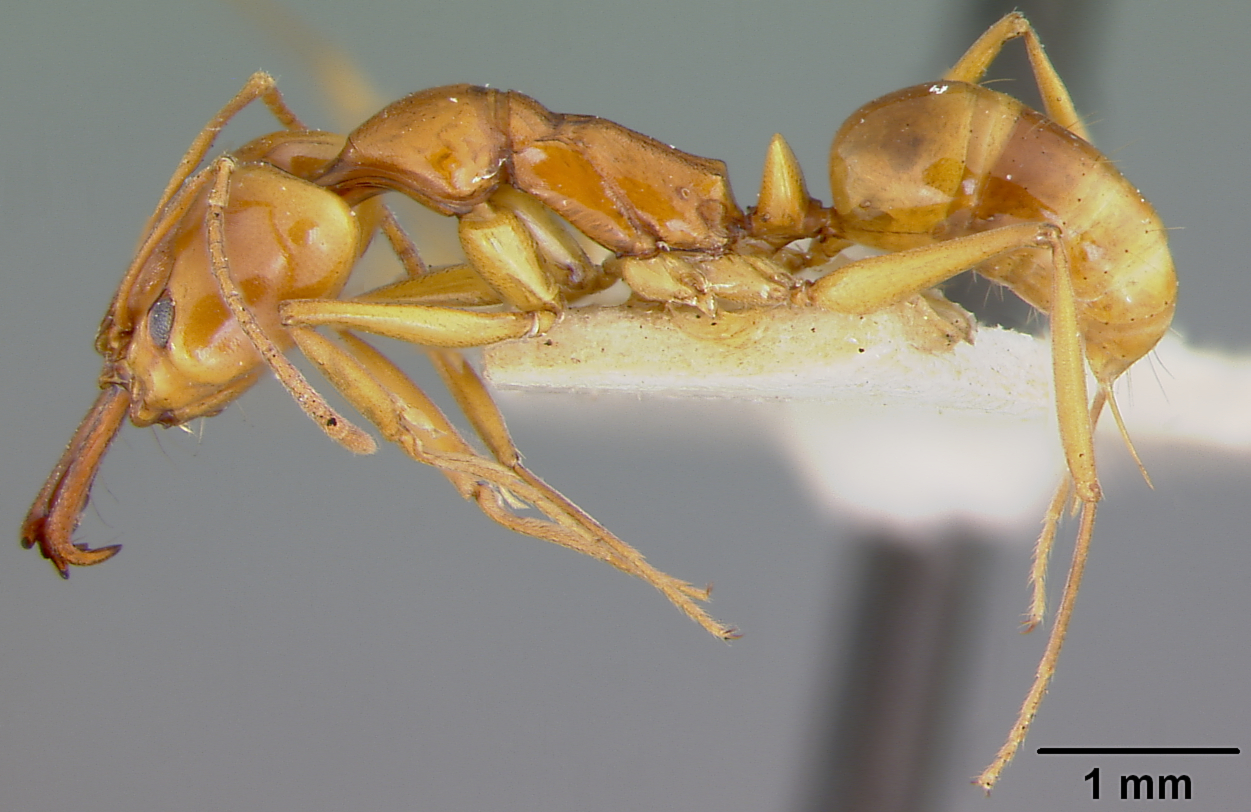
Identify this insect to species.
Anochetus africanus
